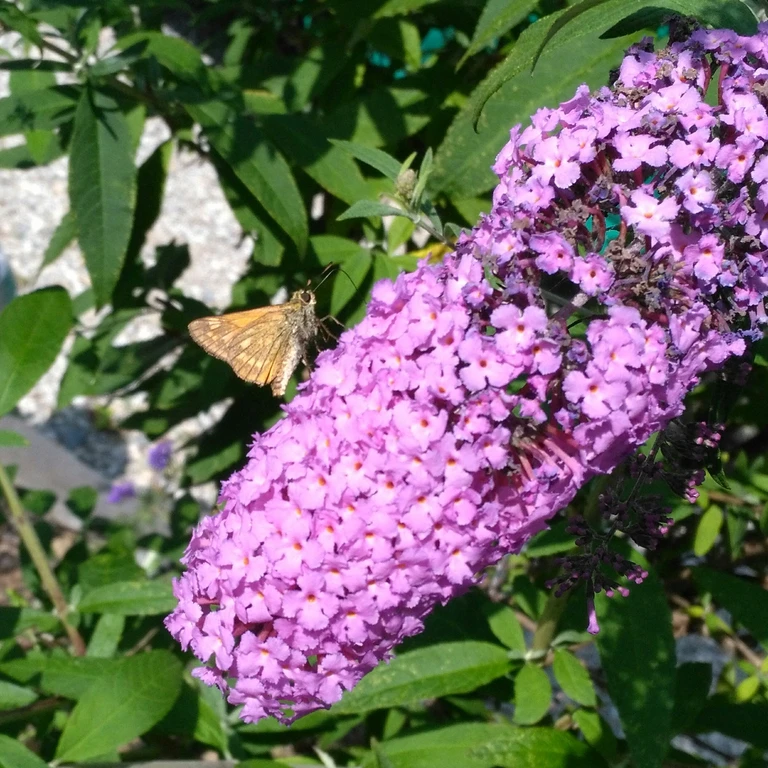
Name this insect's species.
Ochlodes sylvanus (also Ochlodes venata)
